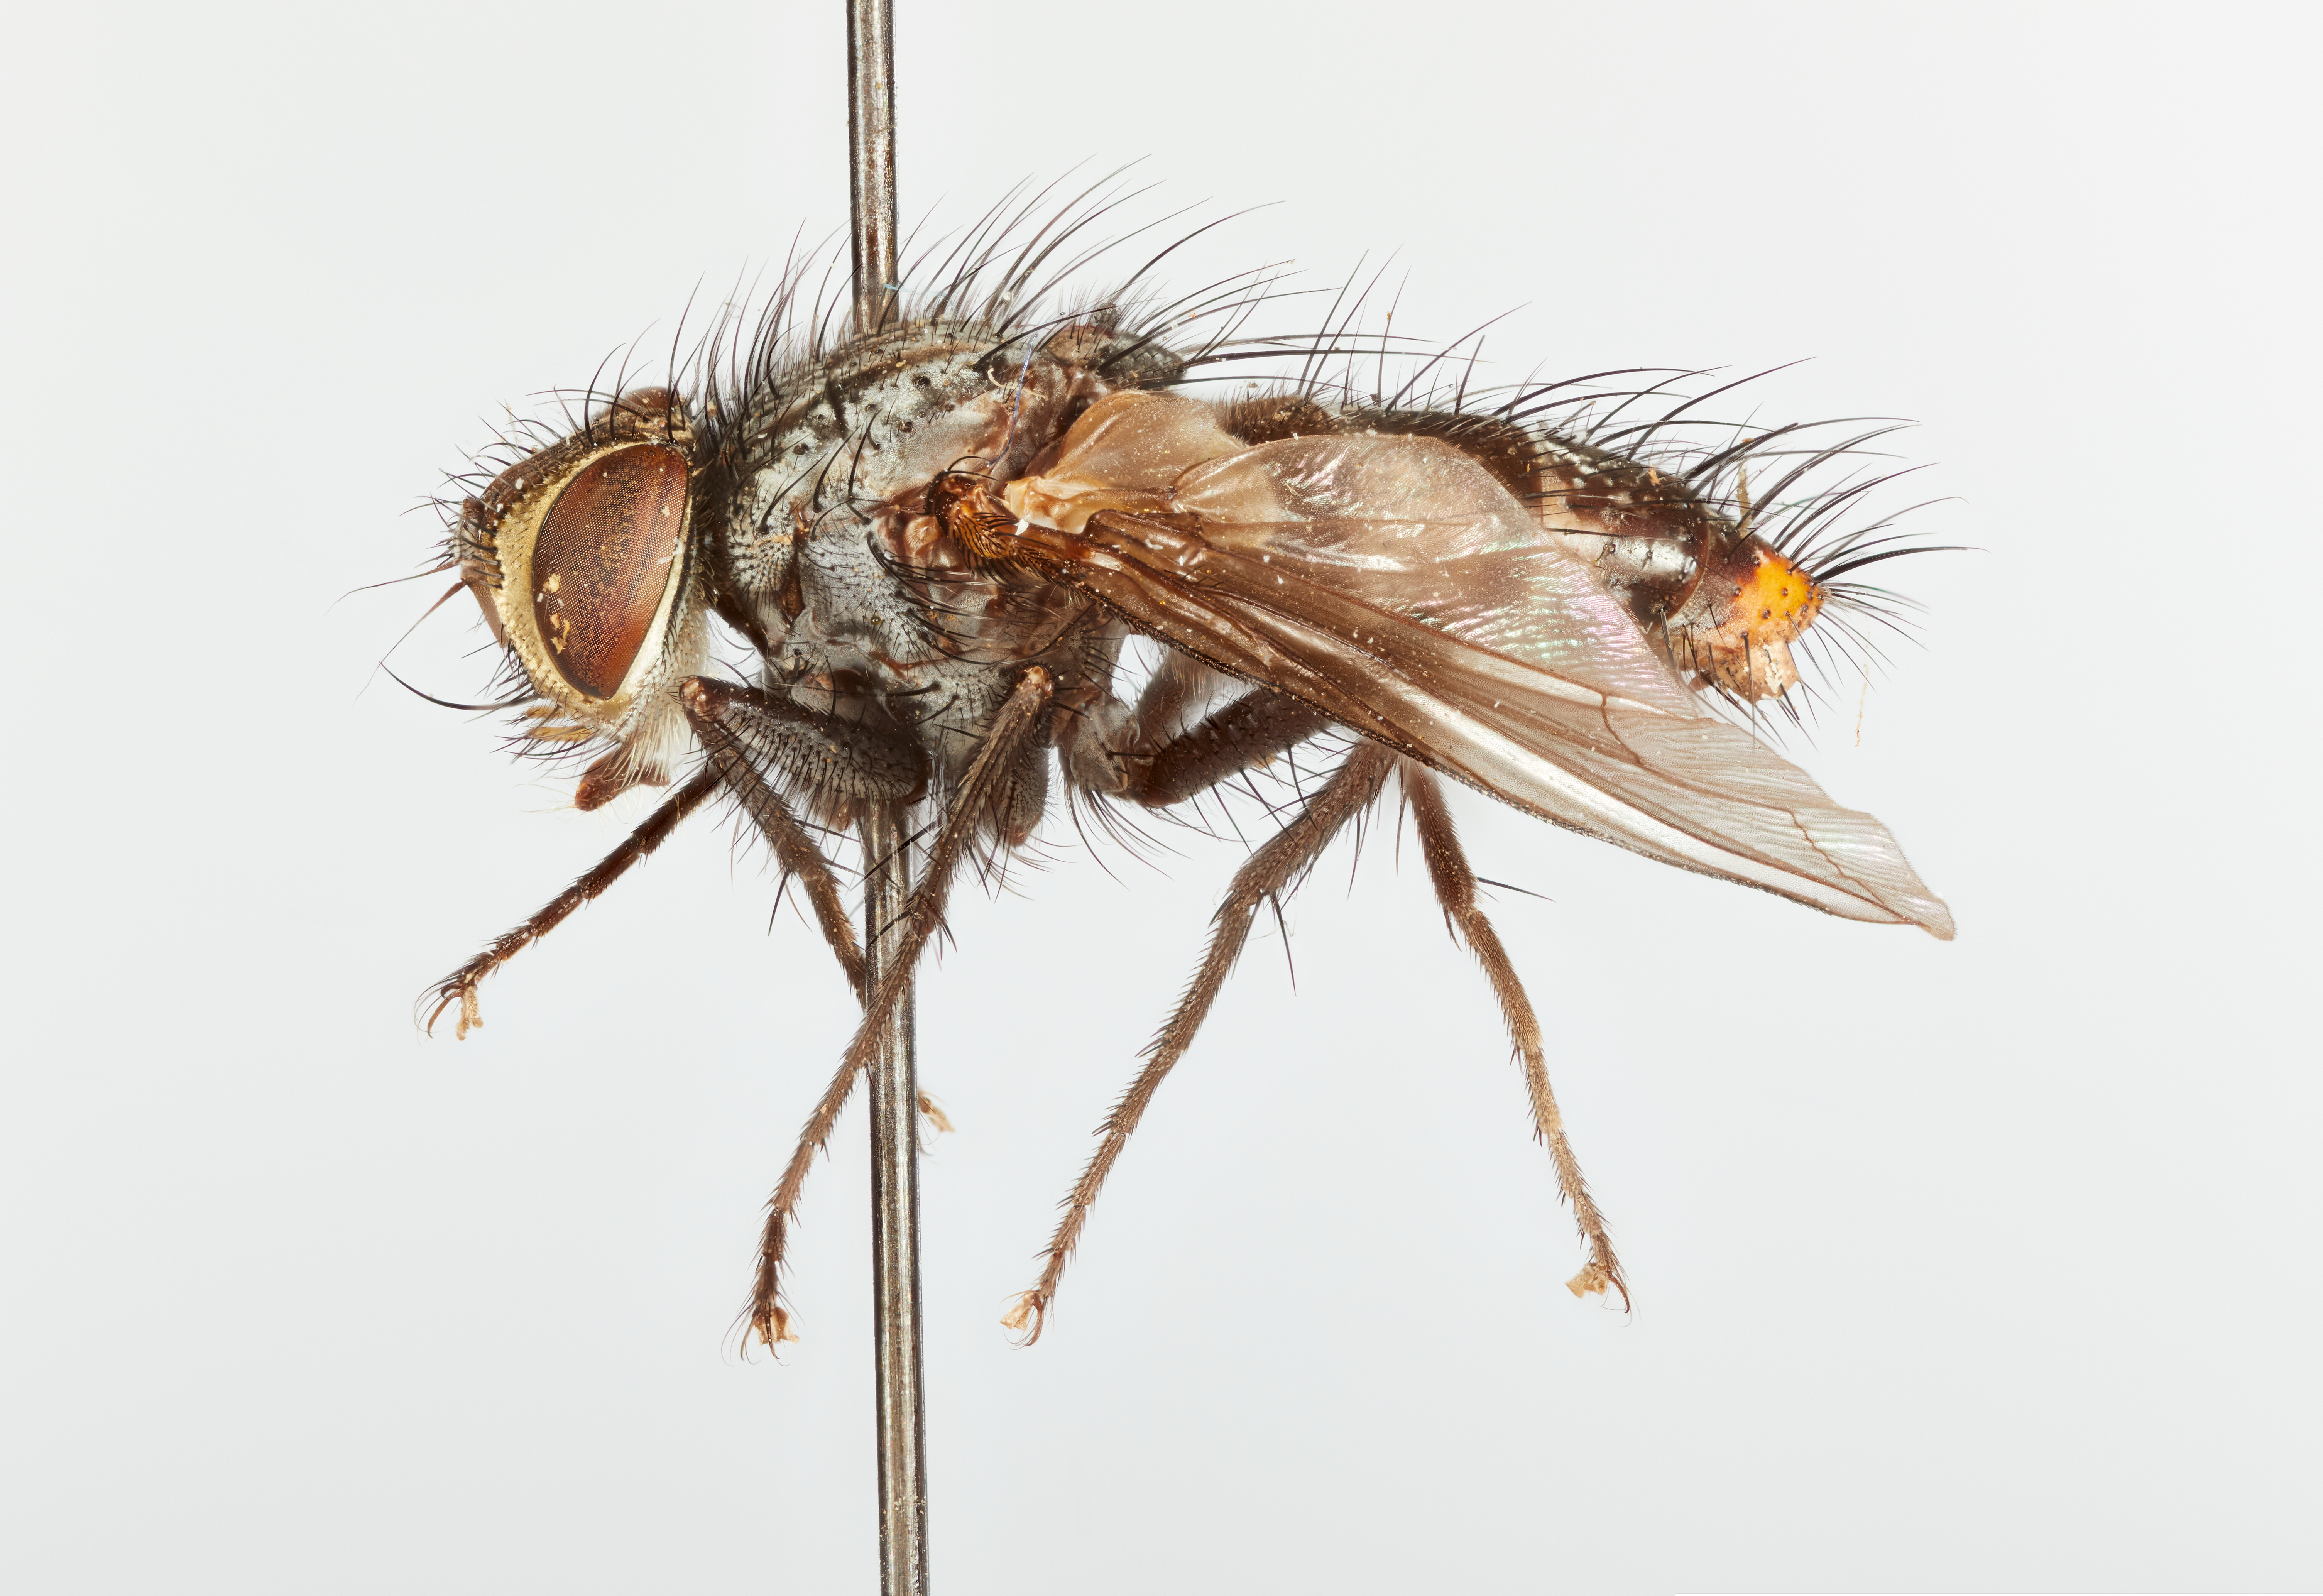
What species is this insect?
Spathimeigenia mexicana
